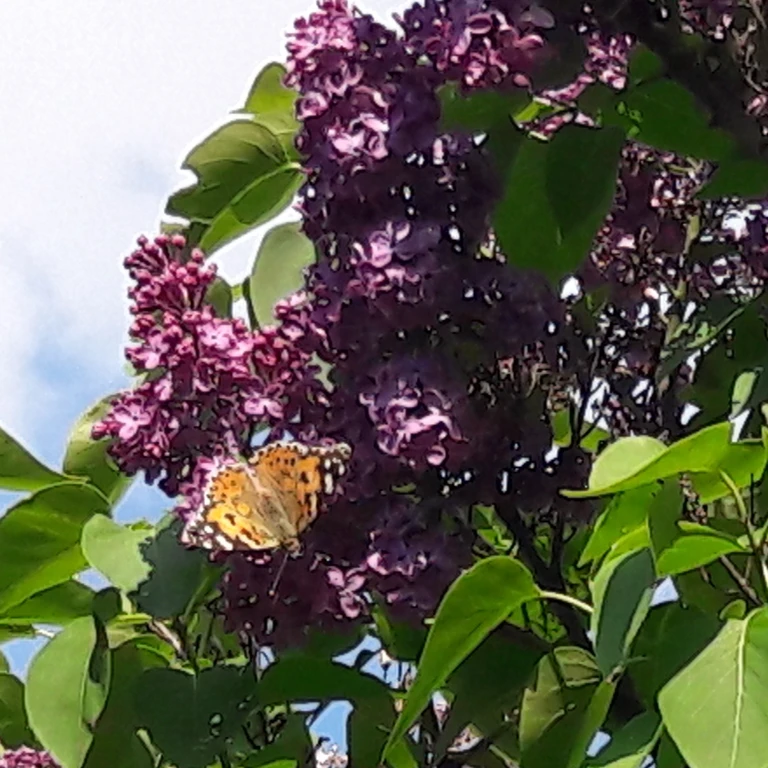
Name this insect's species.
Vanessa cardui
